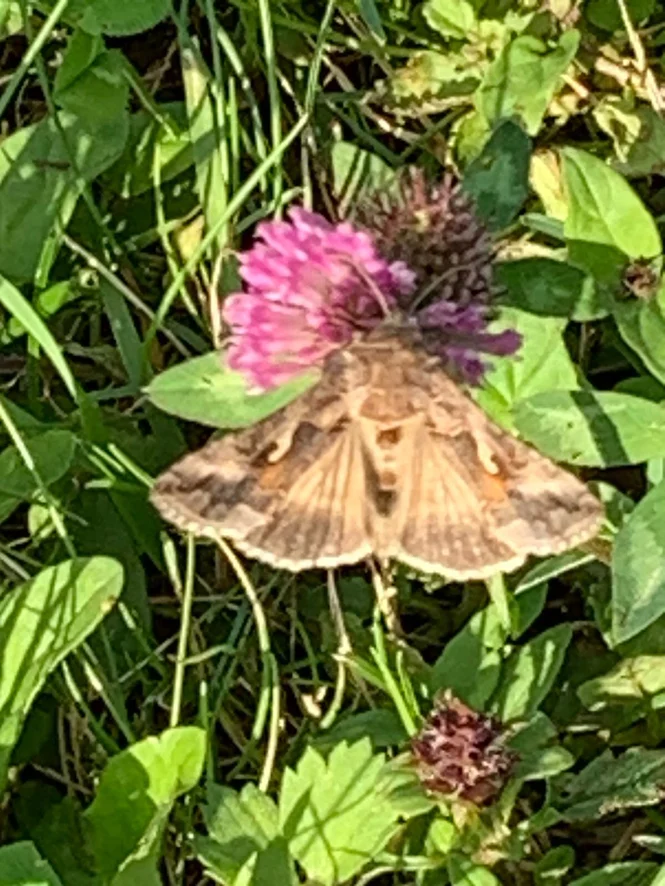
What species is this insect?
Autographa gamma
